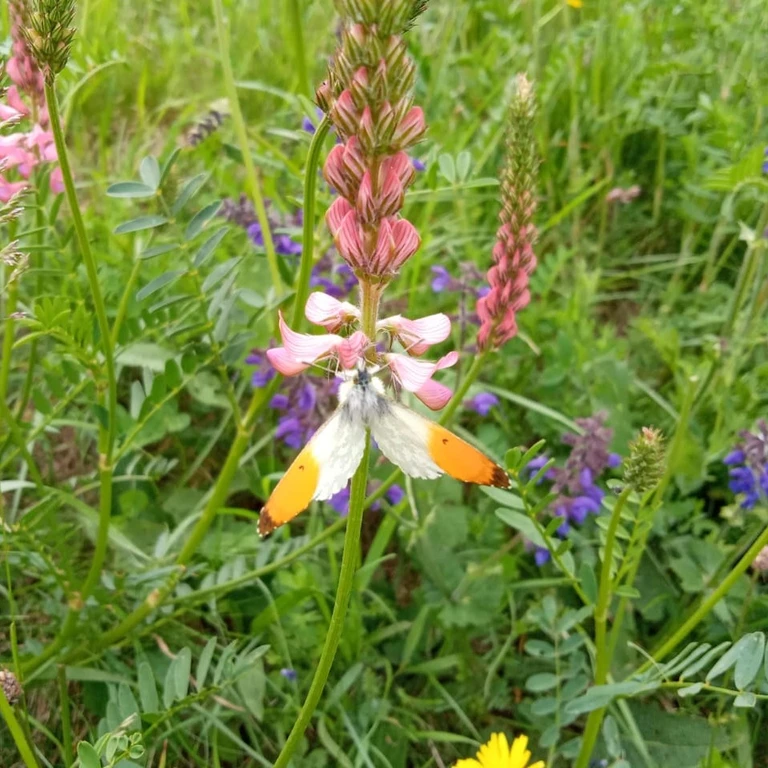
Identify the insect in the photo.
Anthocharis cardamines
